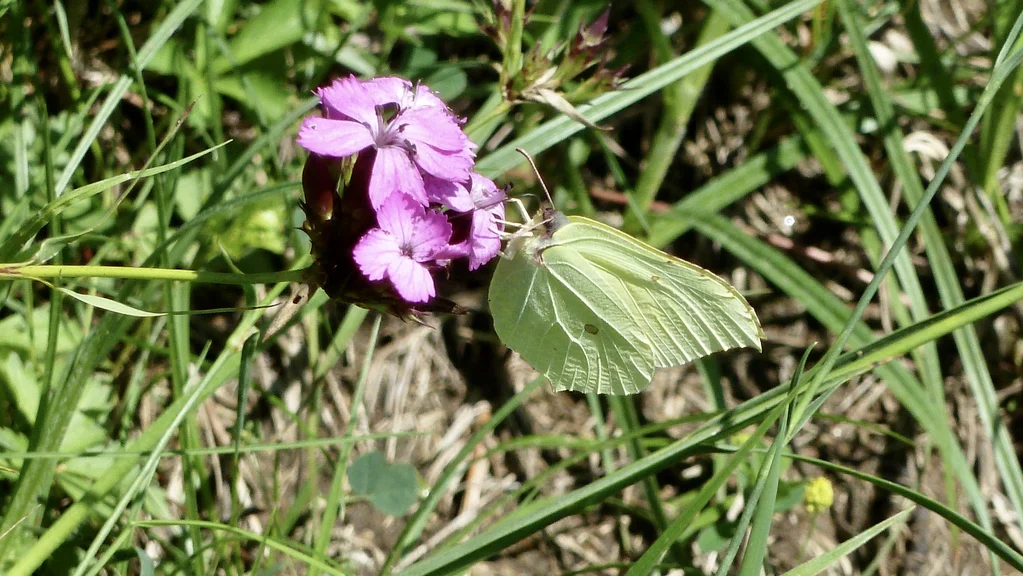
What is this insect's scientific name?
Gonepteryx rhamni
